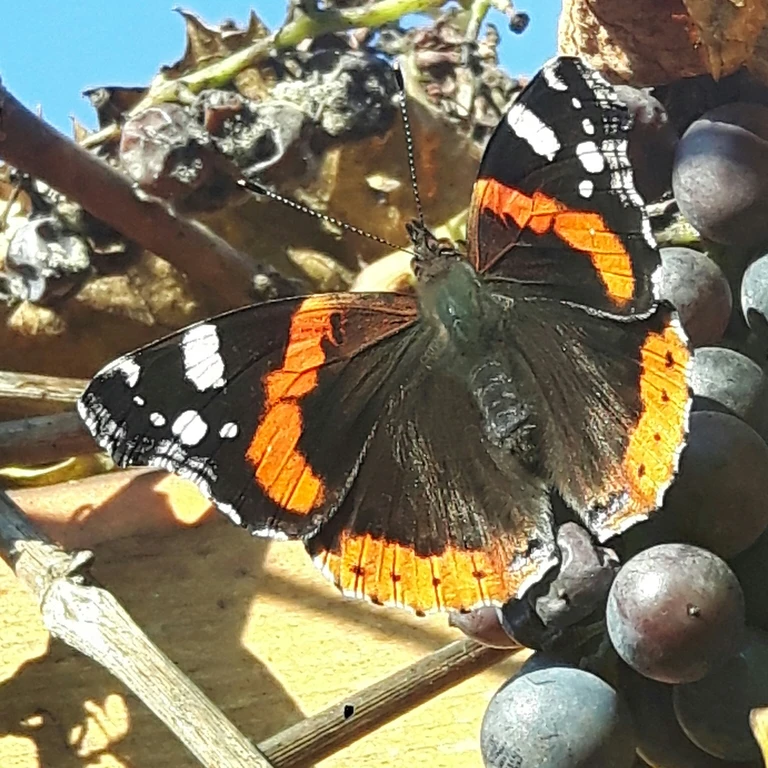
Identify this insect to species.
Vanessa atalanta
